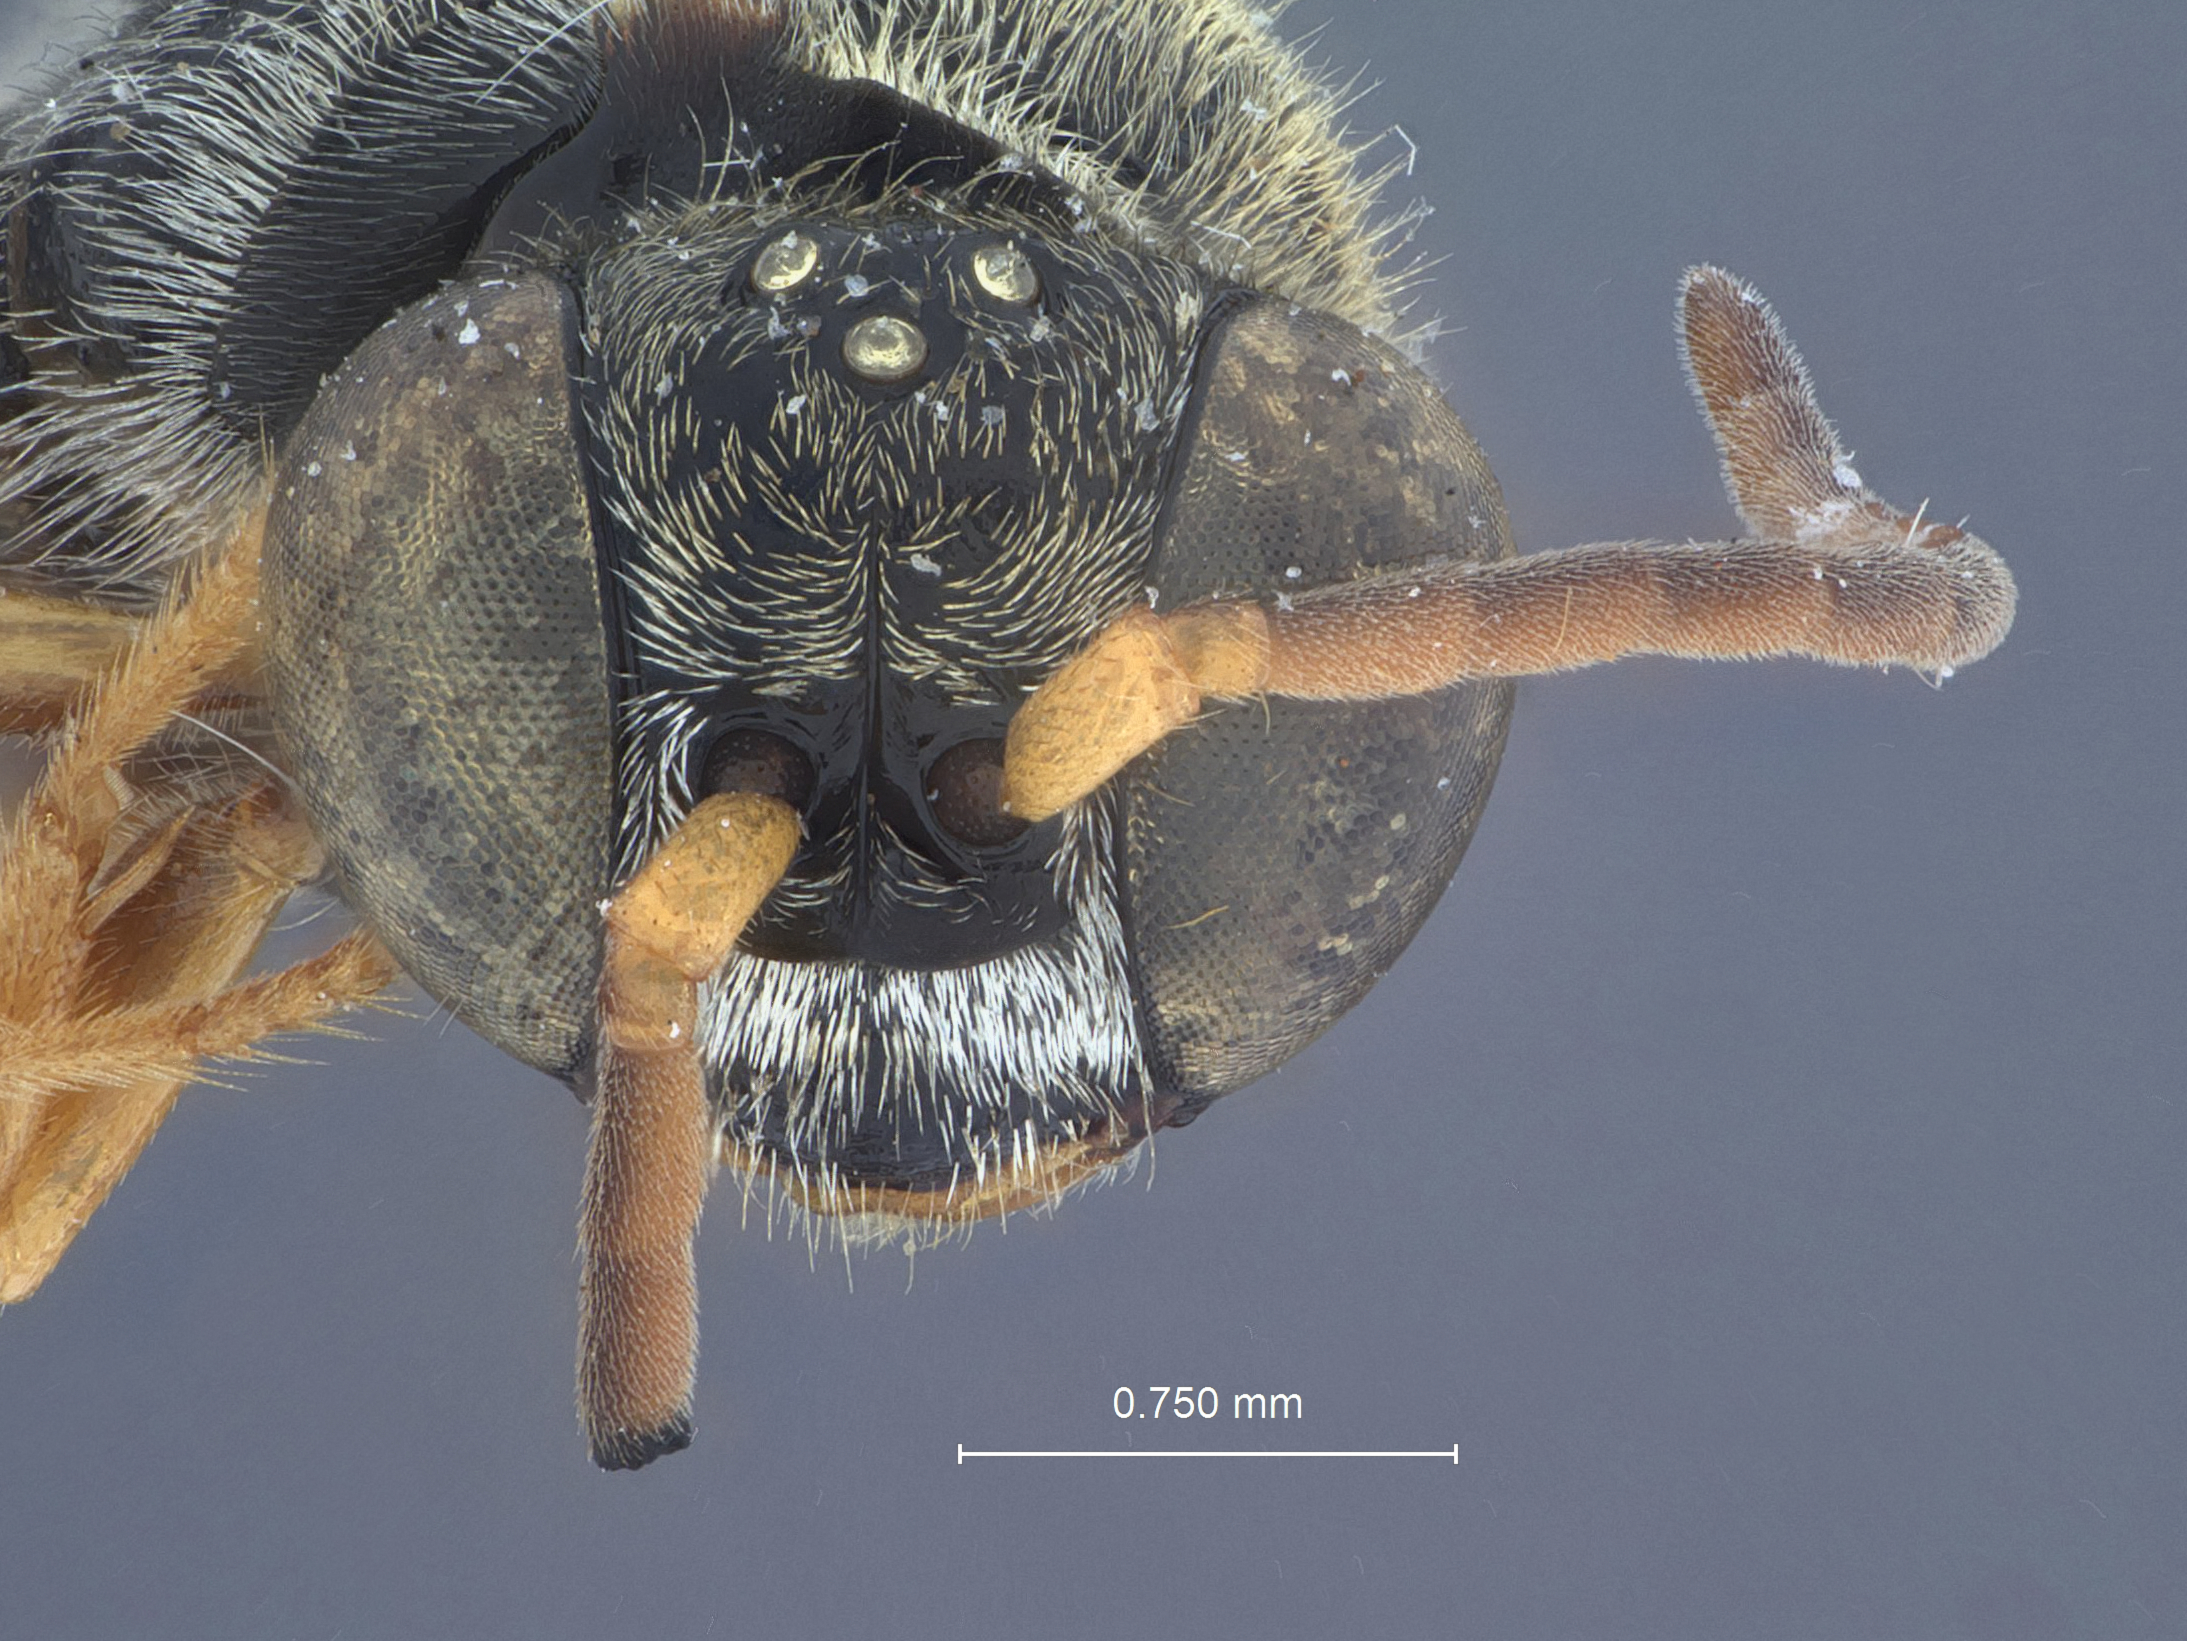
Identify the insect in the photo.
Psenulus erraticus
